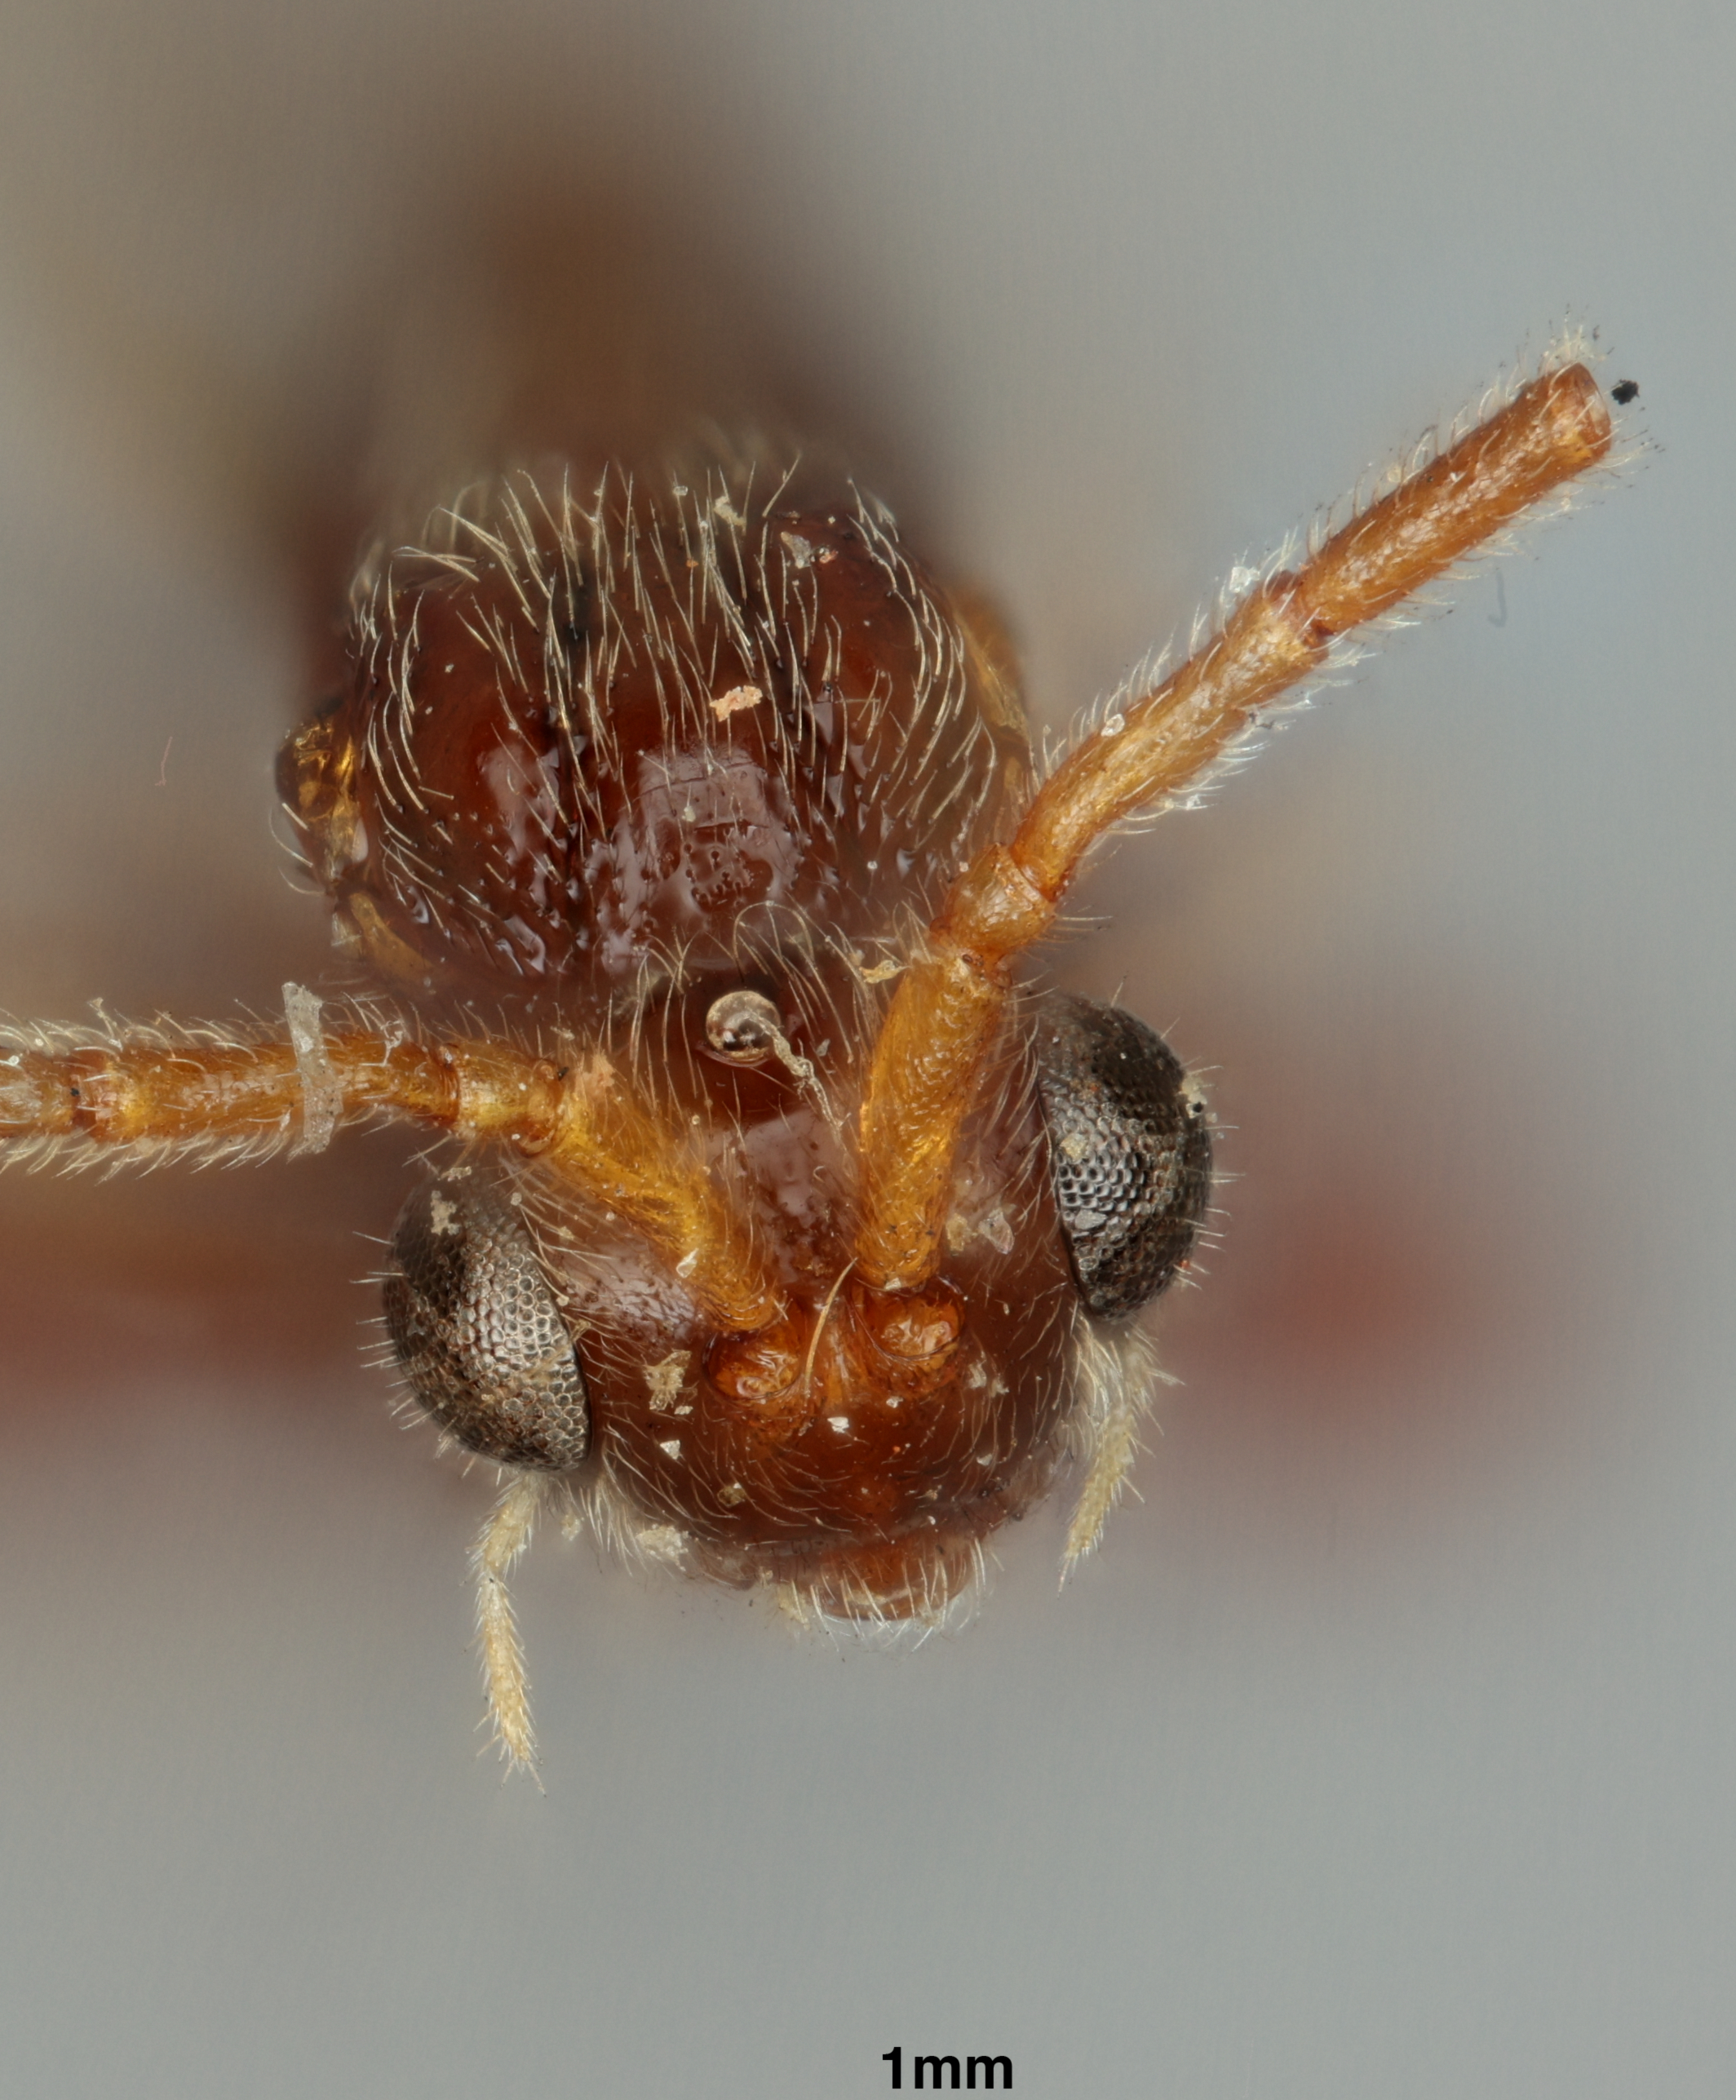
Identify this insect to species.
Zelotypa longicornis
